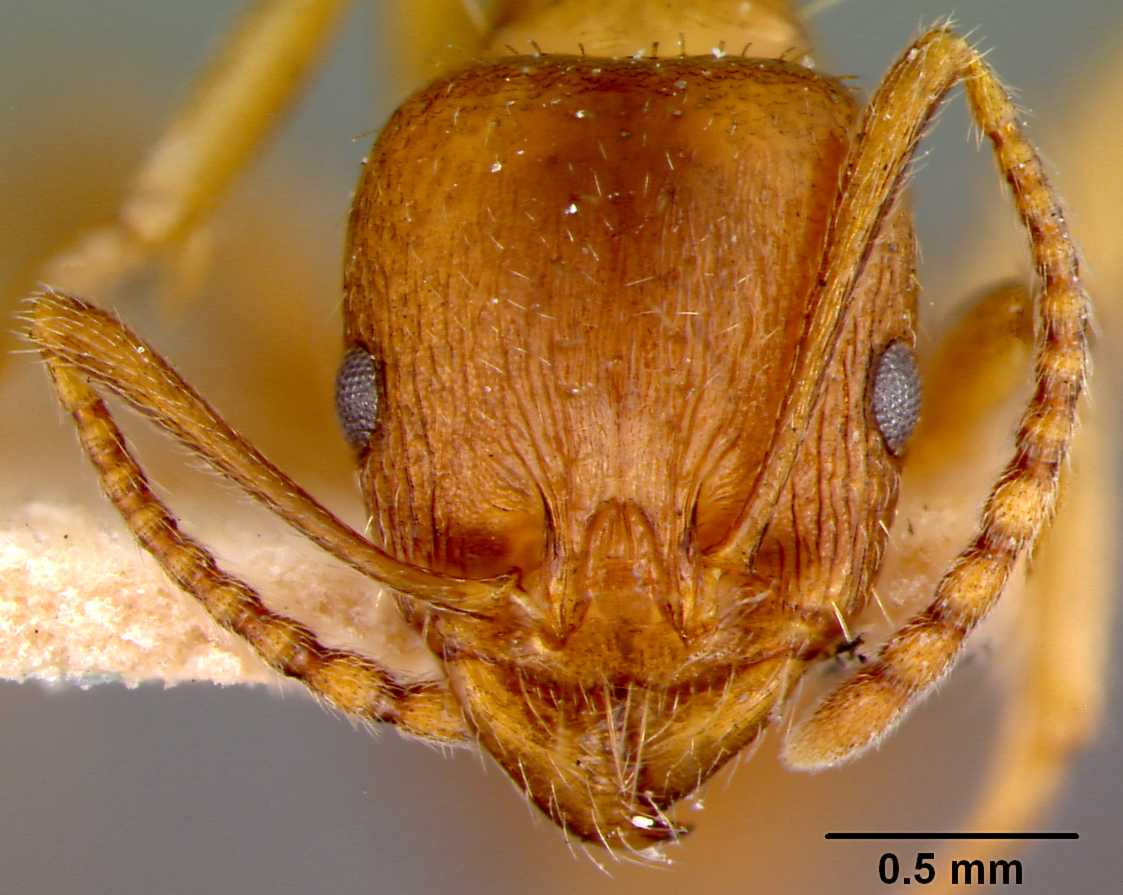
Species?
Aphaenogaster subterranea
